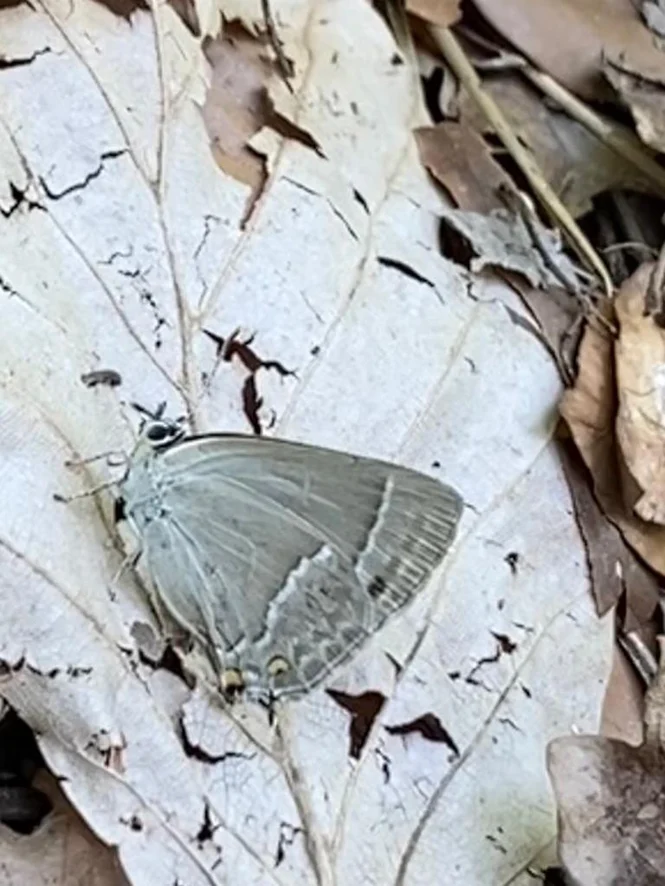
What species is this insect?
Favonius quercus (also Quercusia quercus)
